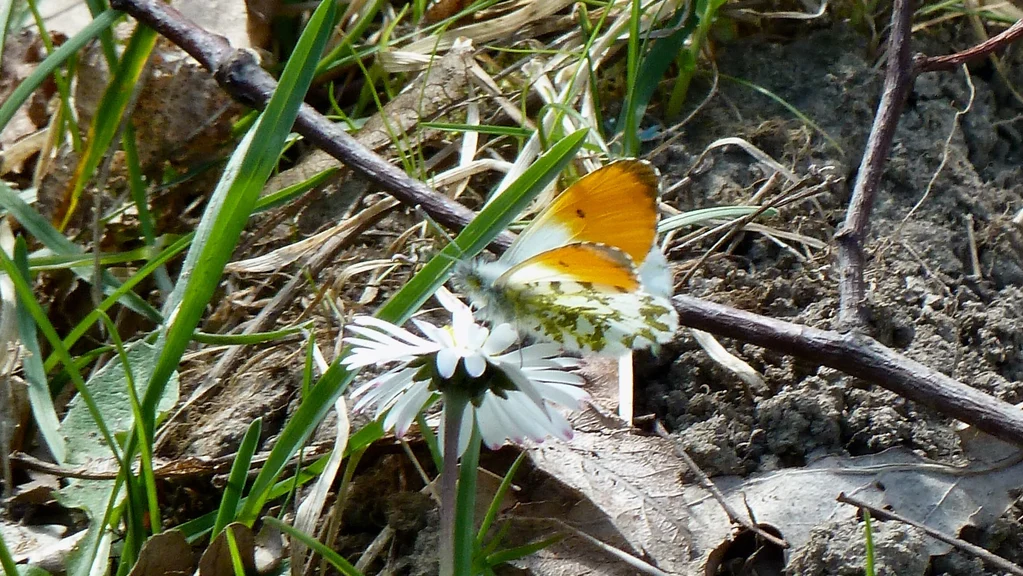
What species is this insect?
Anthocharis cardamines
